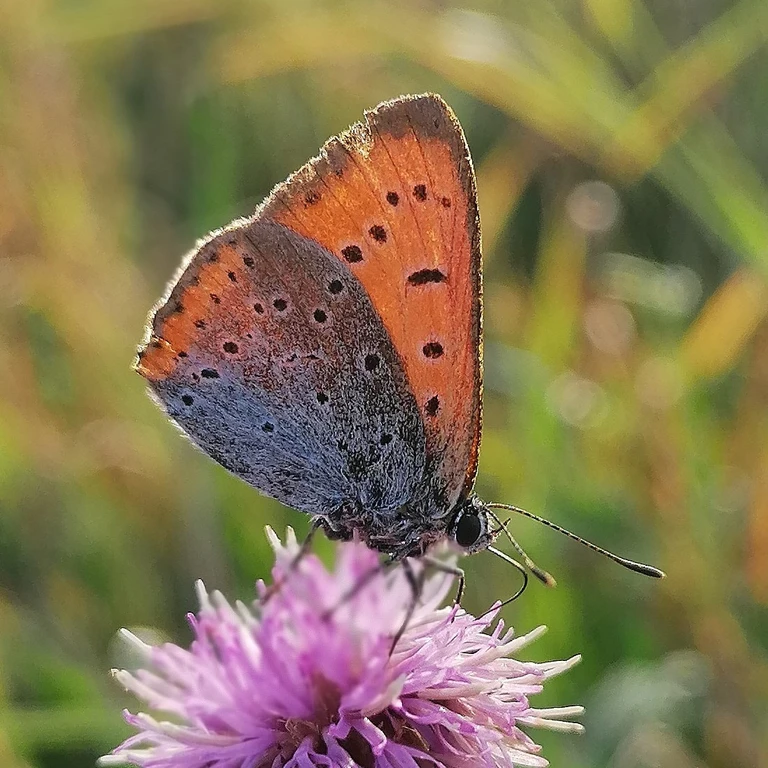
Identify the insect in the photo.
Lycaena dispar
